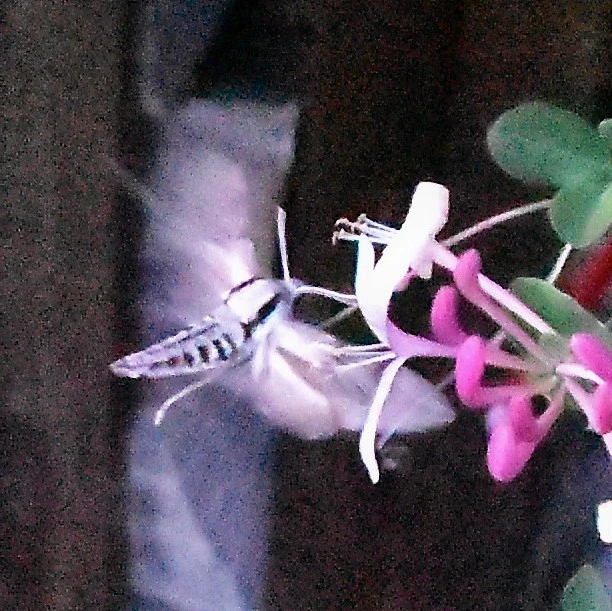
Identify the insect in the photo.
Sphinx pinastri
